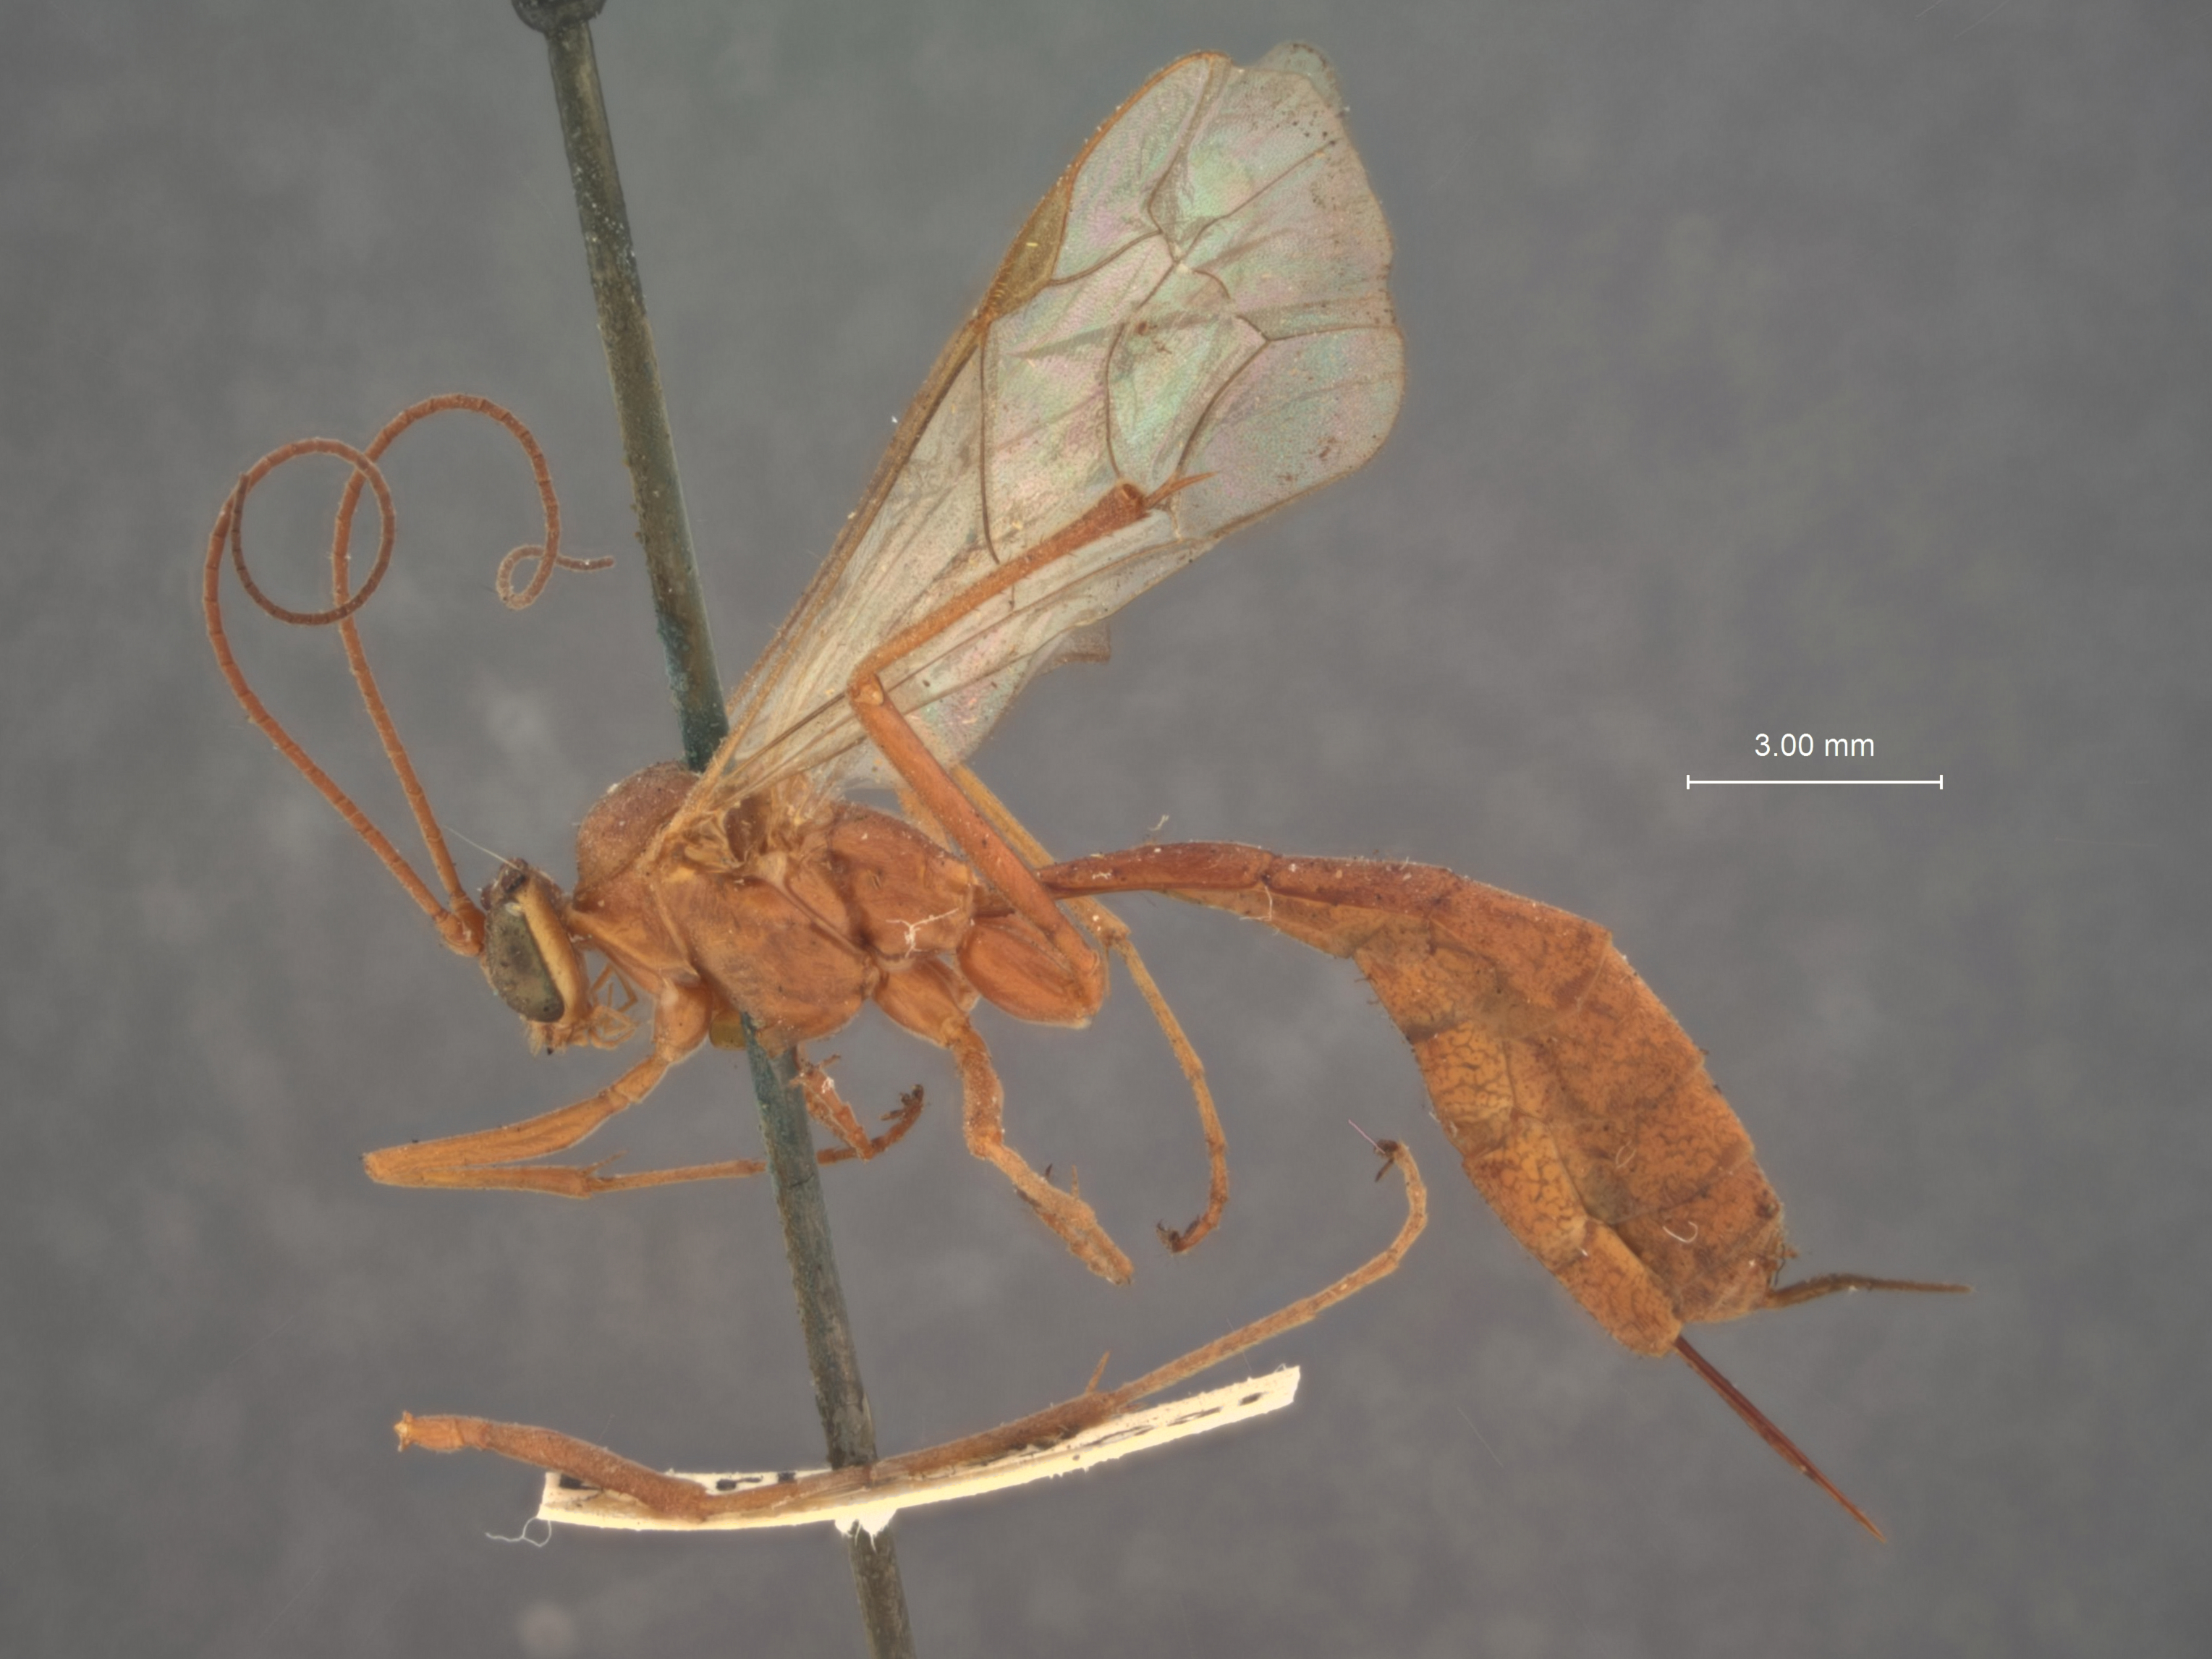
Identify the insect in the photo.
Paniscus californicus
